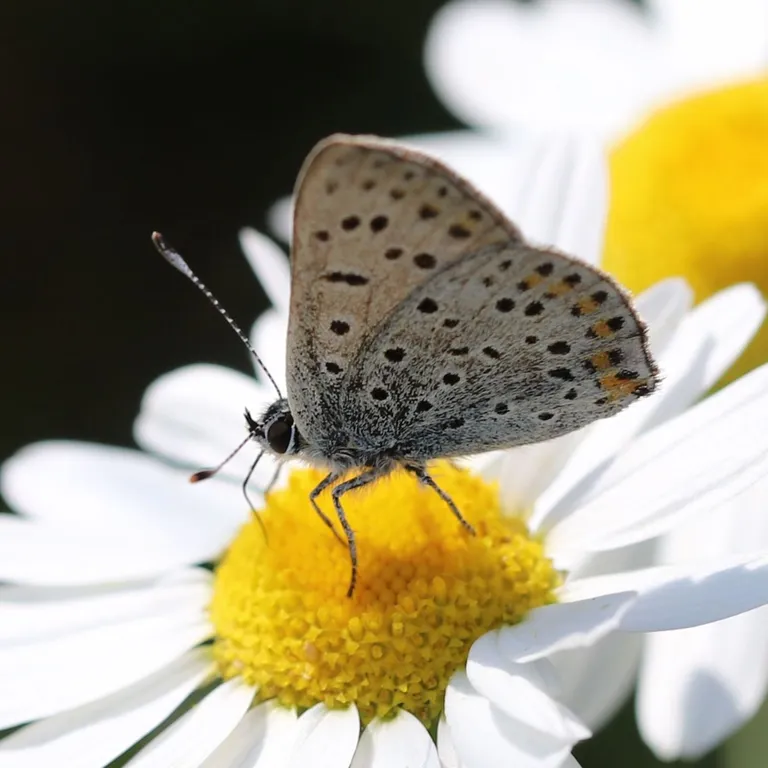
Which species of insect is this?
Lycaena tityrus (also Loweia tityrus)
